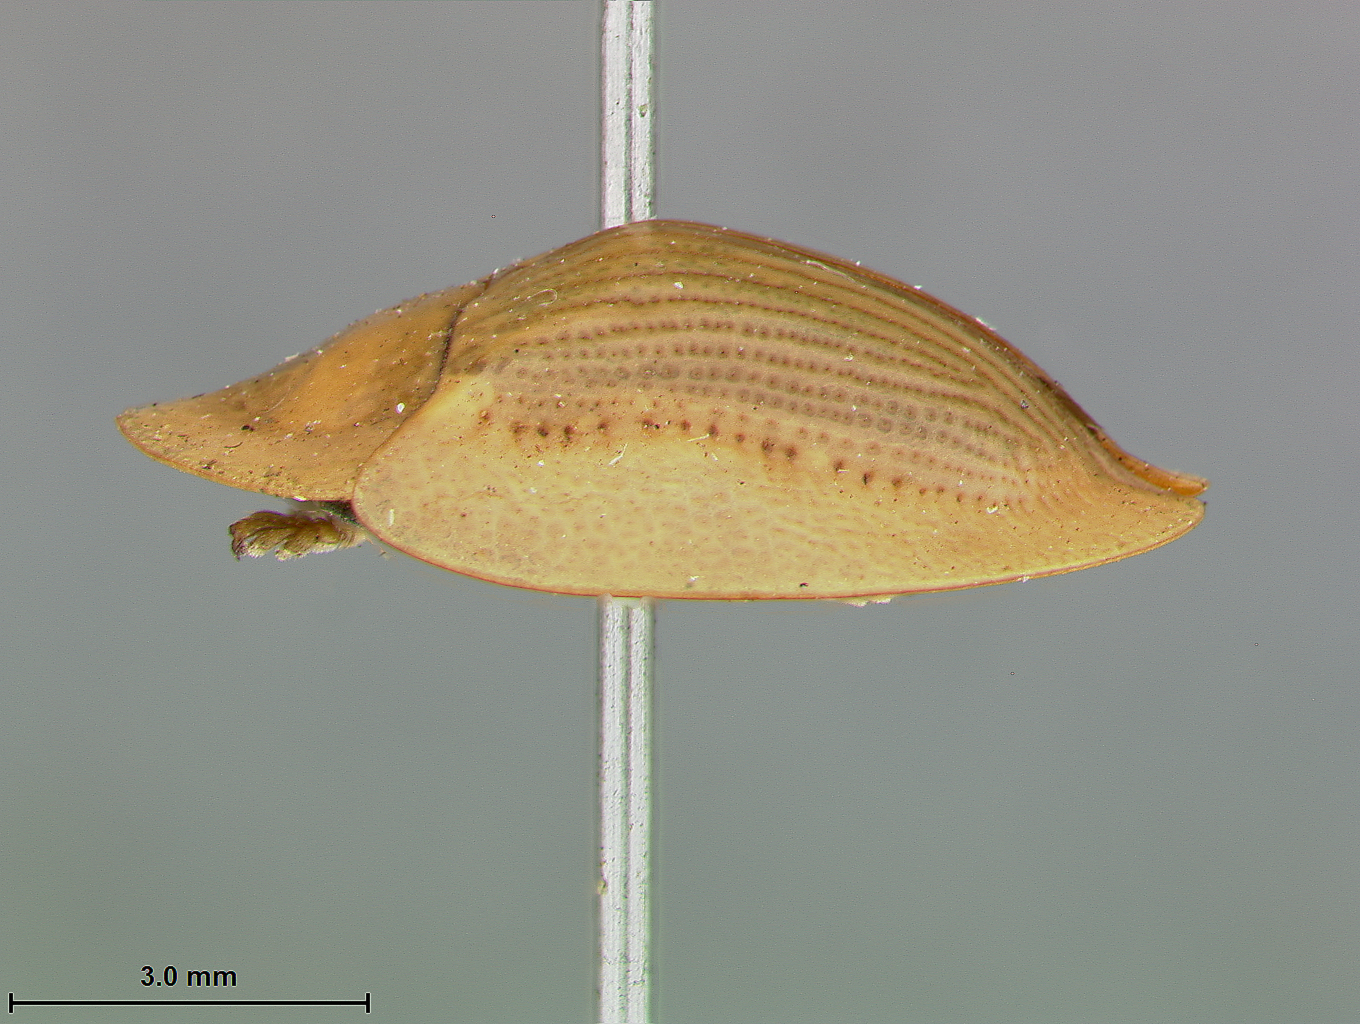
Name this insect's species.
Cassida strigosa
